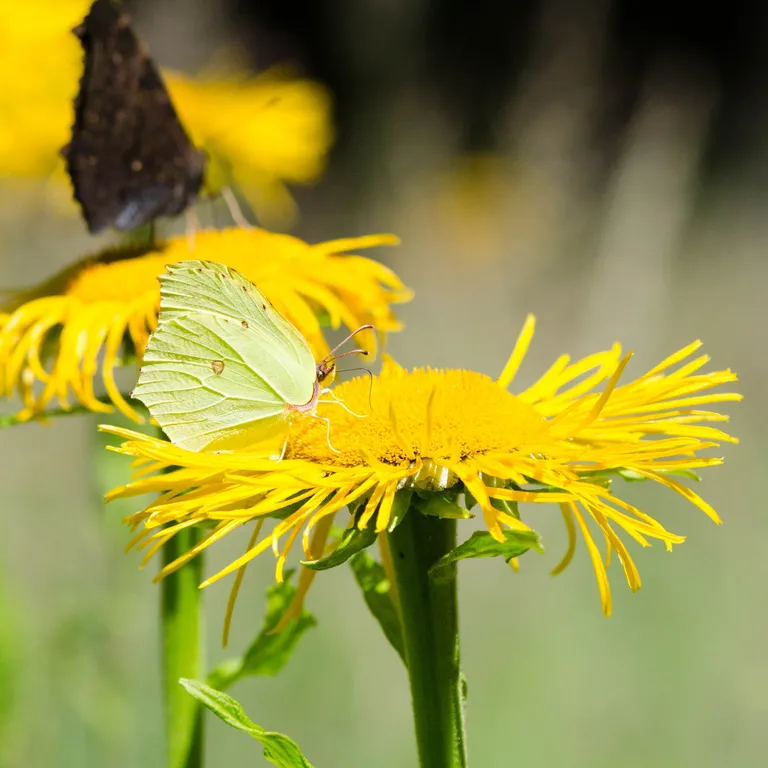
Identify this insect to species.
Gonepteryx rhamni
